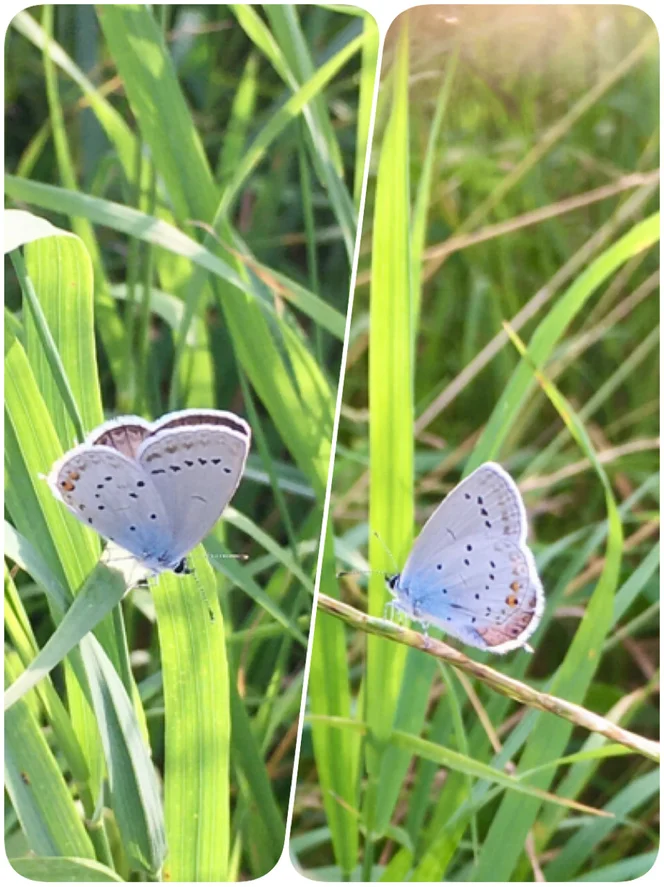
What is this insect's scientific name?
Cupido argiades (also Elkalyce argiades)
